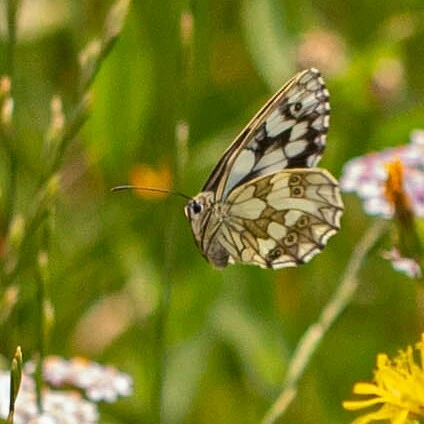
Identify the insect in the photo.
Melanargia galathea
